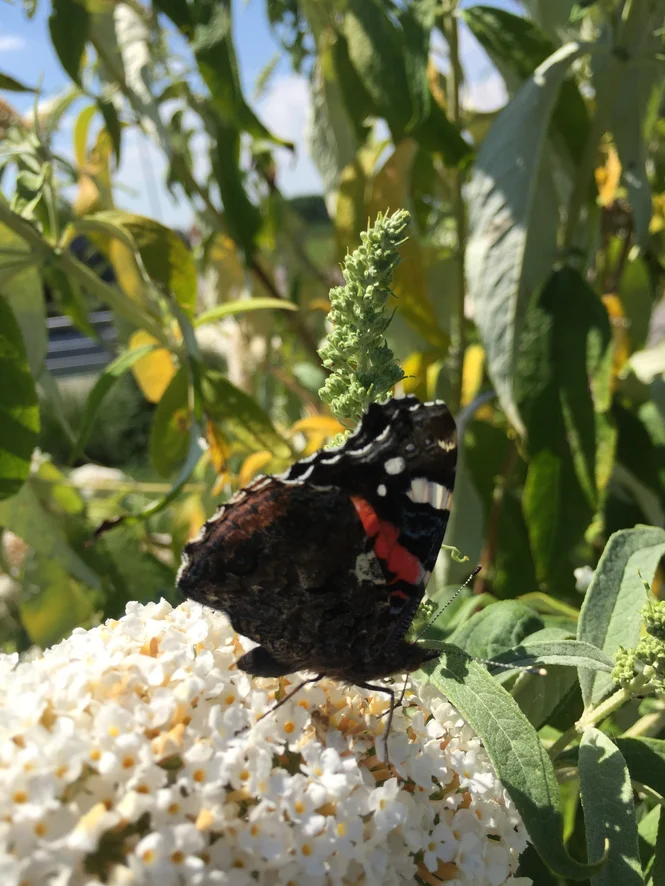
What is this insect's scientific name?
Vanessa atalanta
